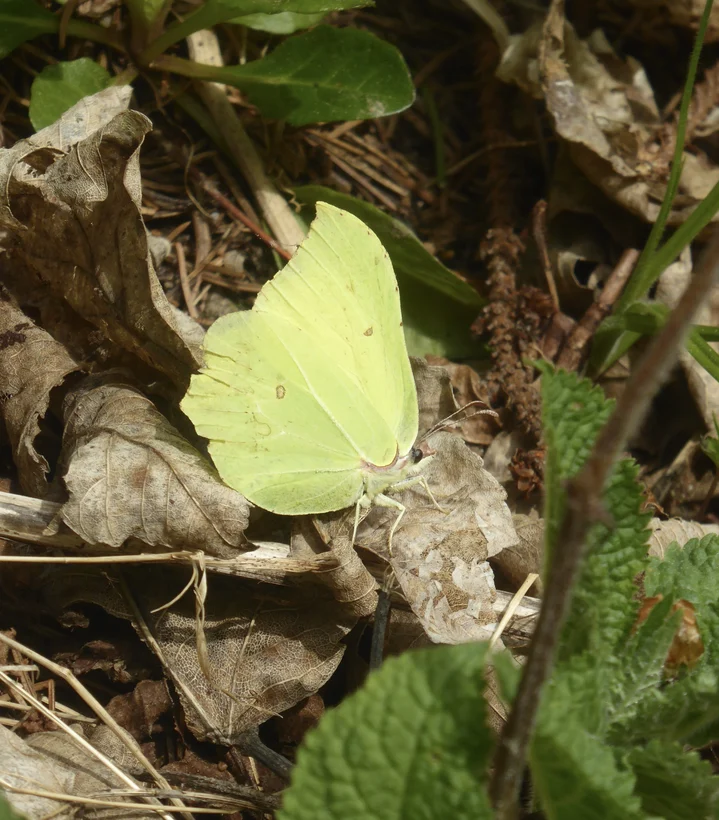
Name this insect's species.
Gonepteryx rhamni
